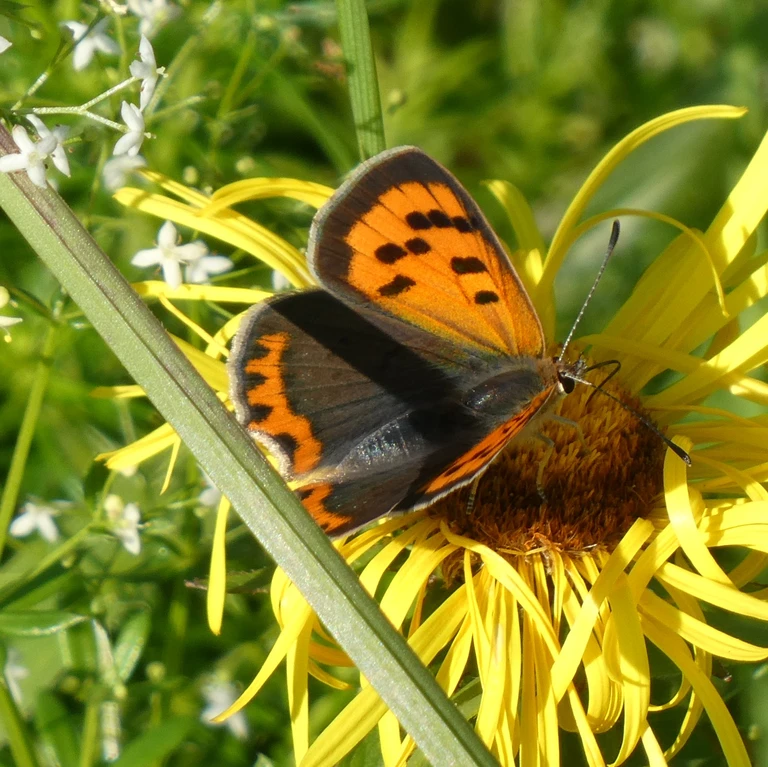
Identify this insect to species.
Lycaena phlaeas
